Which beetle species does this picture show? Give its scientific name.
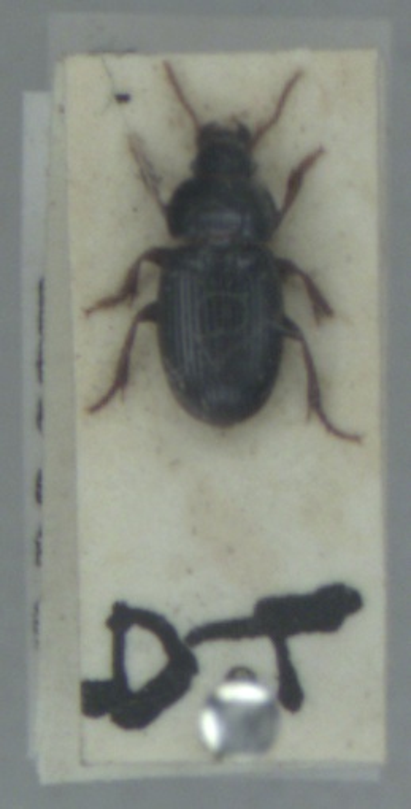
Harpalus pumilus
